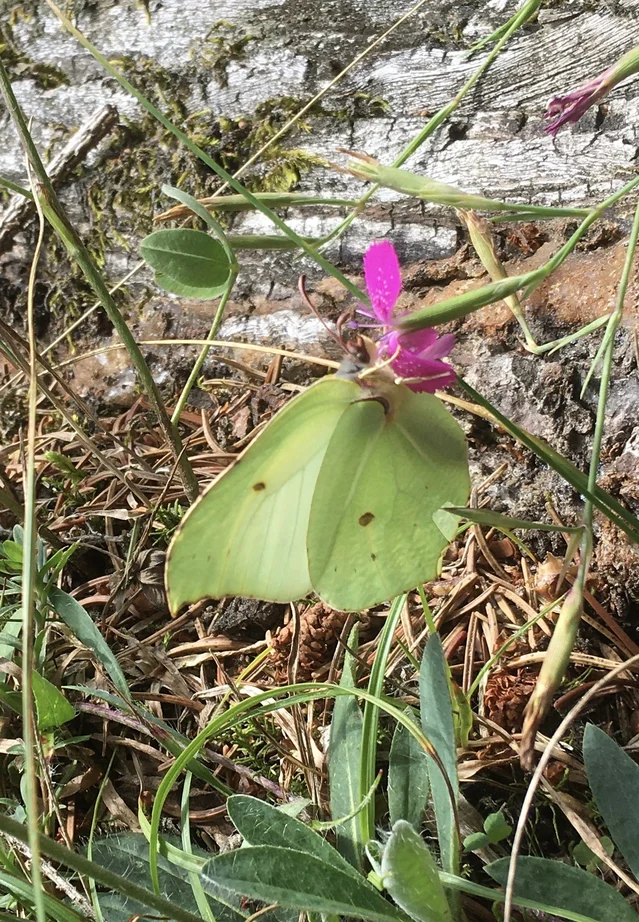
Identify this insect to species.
Gonepteryx rhamni
